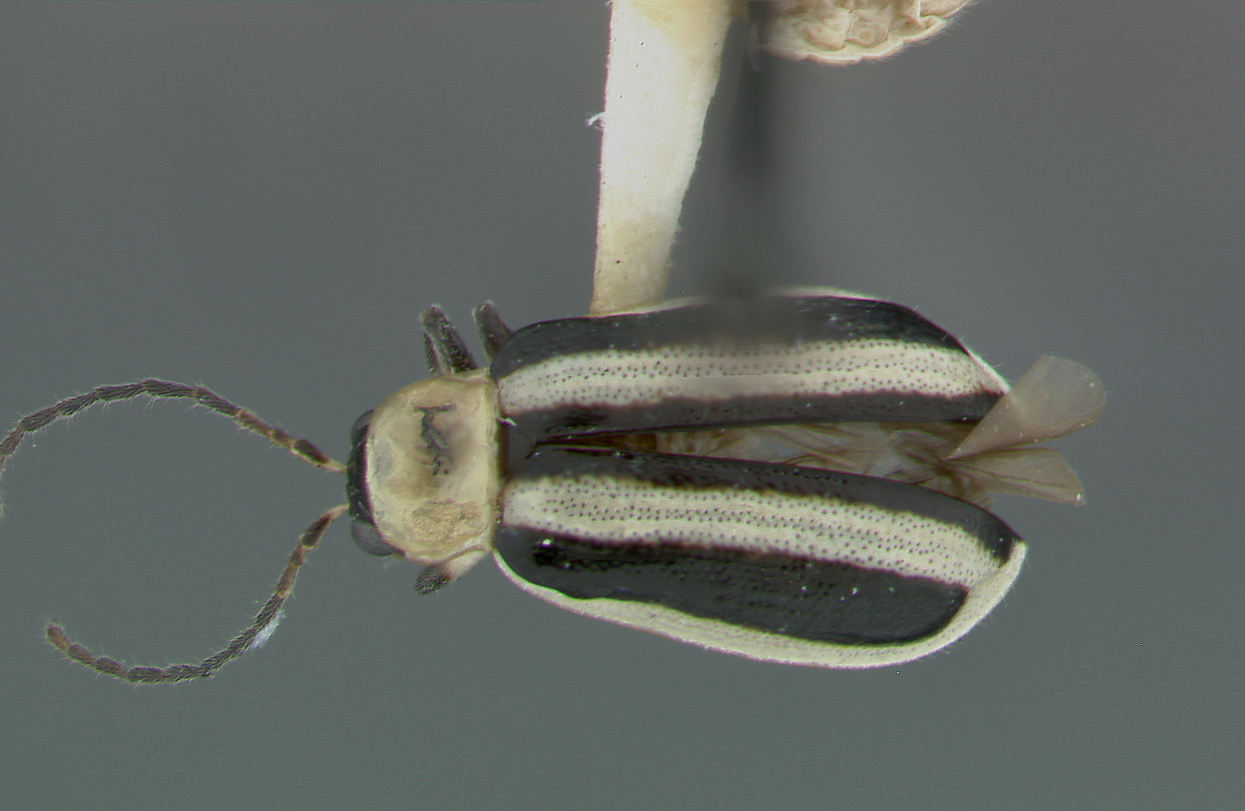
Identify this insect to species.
Acalymma gouldi
